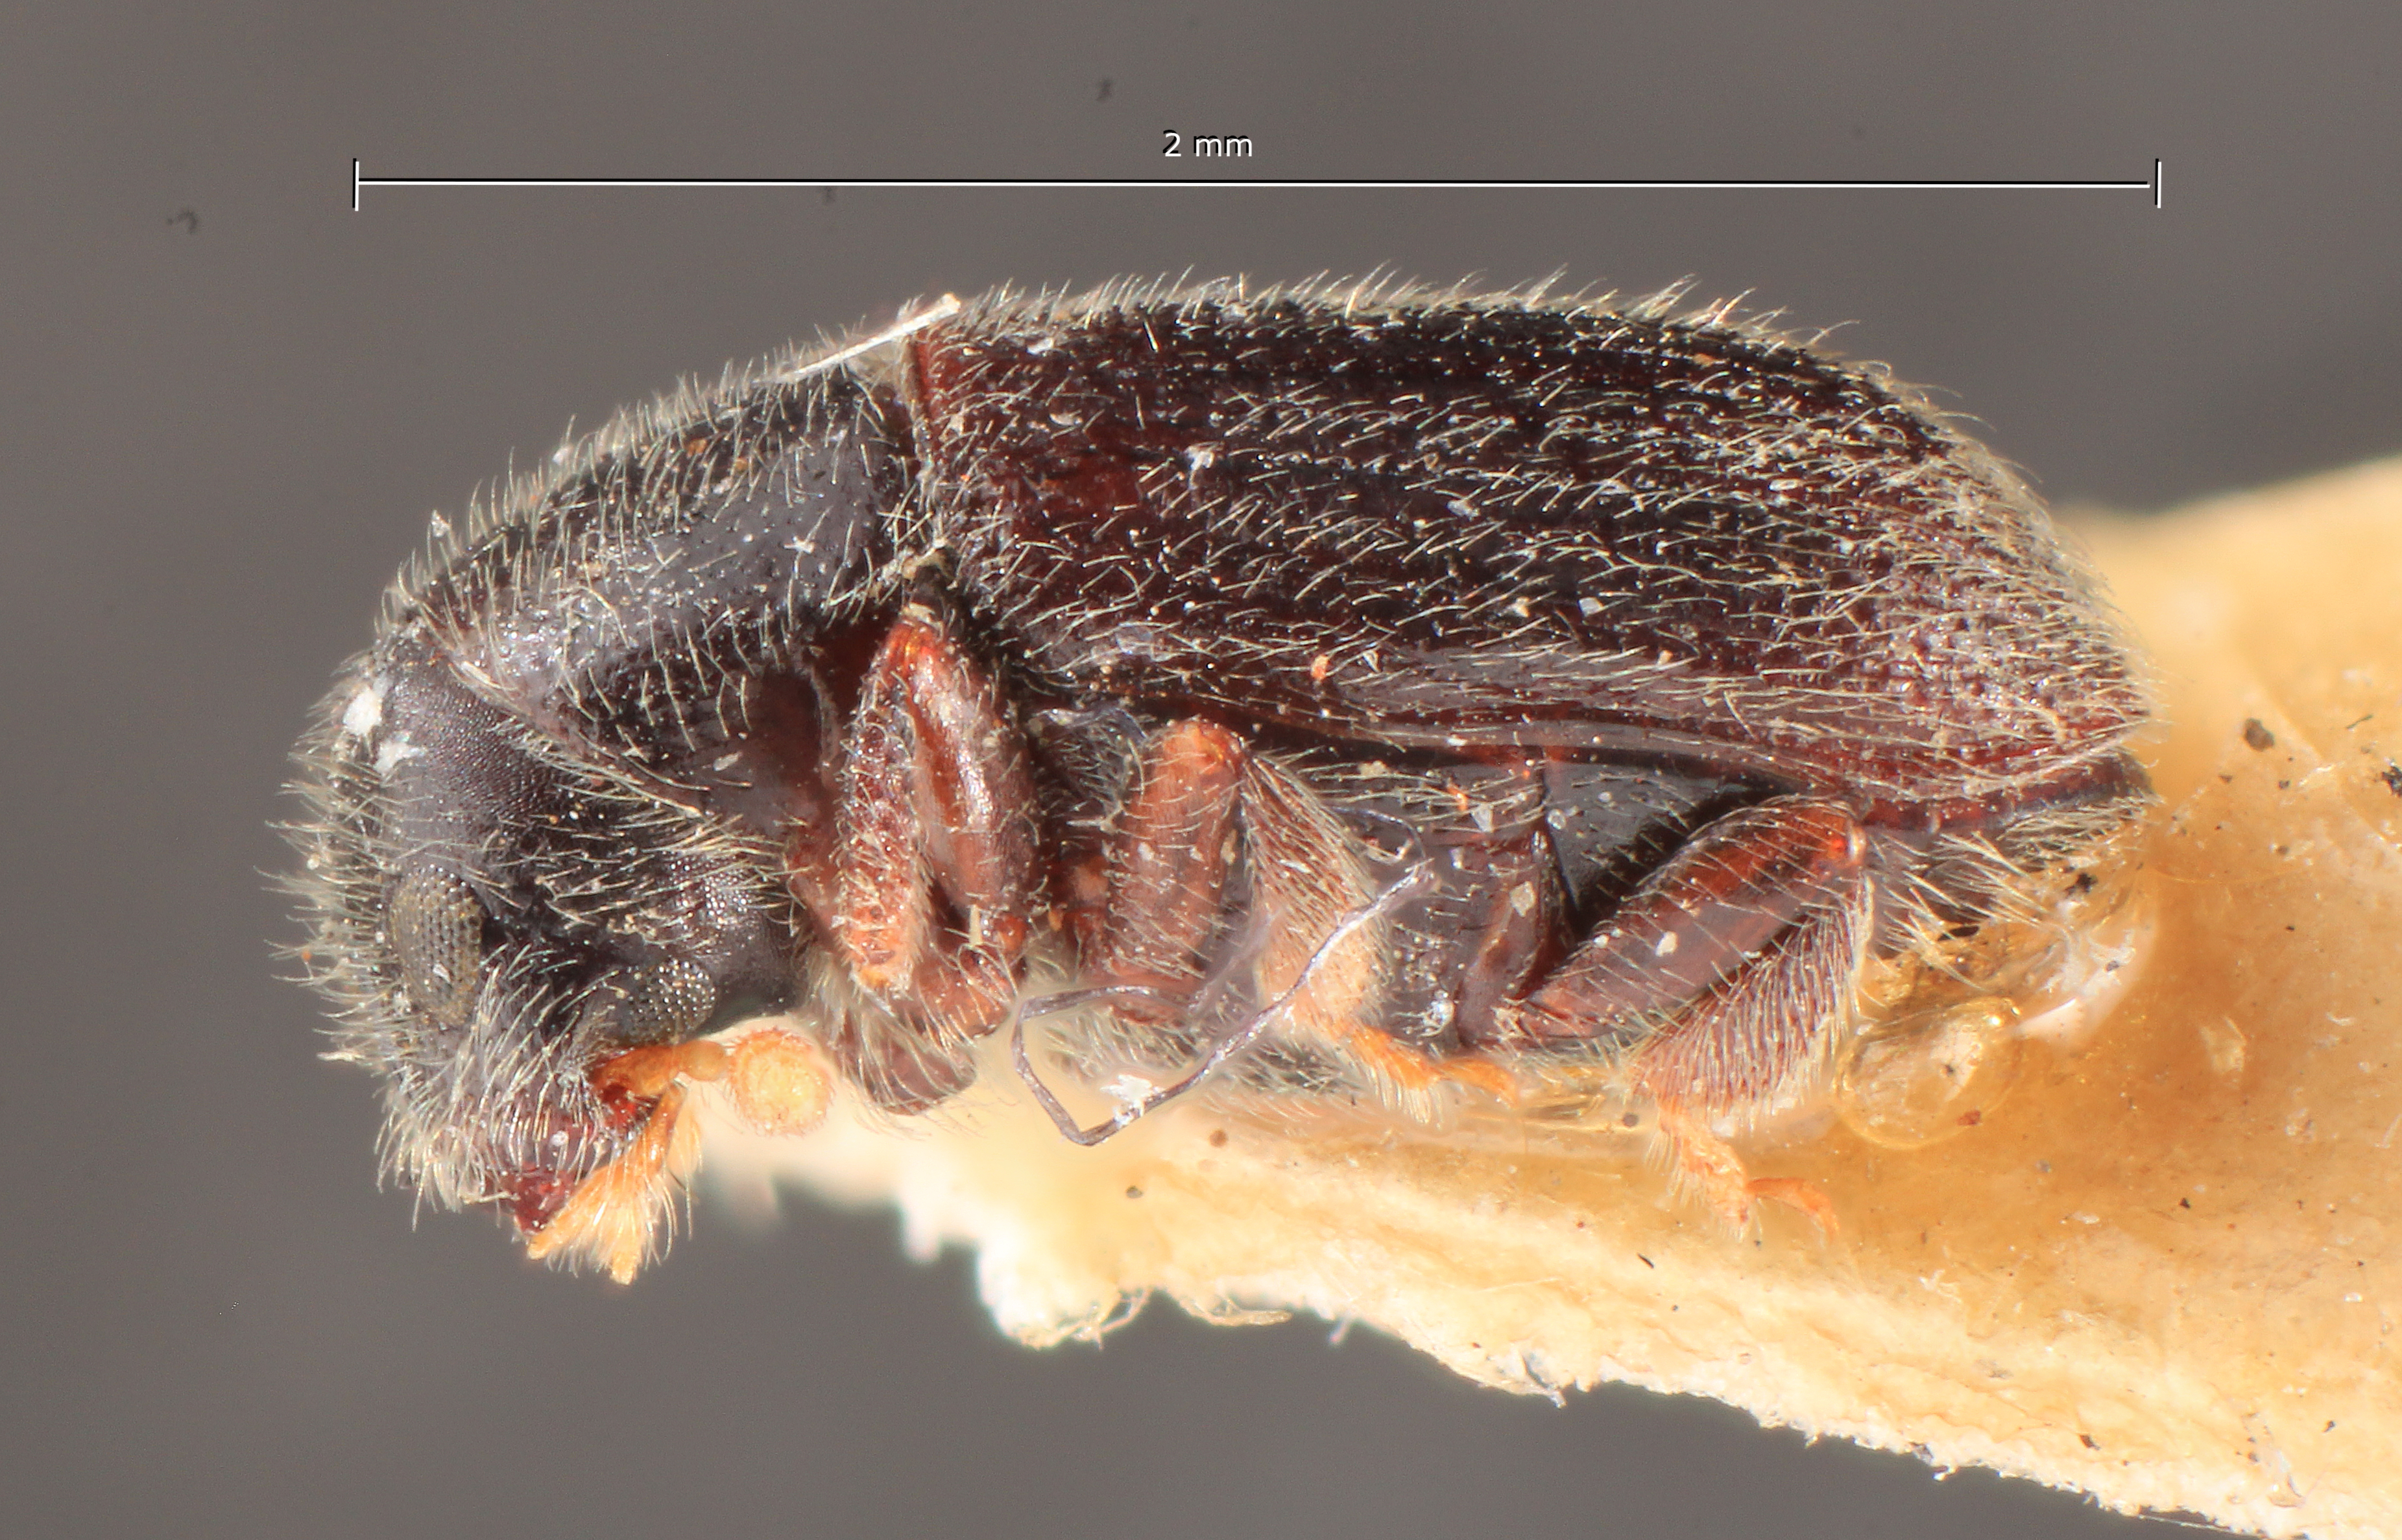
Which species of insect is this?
Hyorrhynchus niisimai
